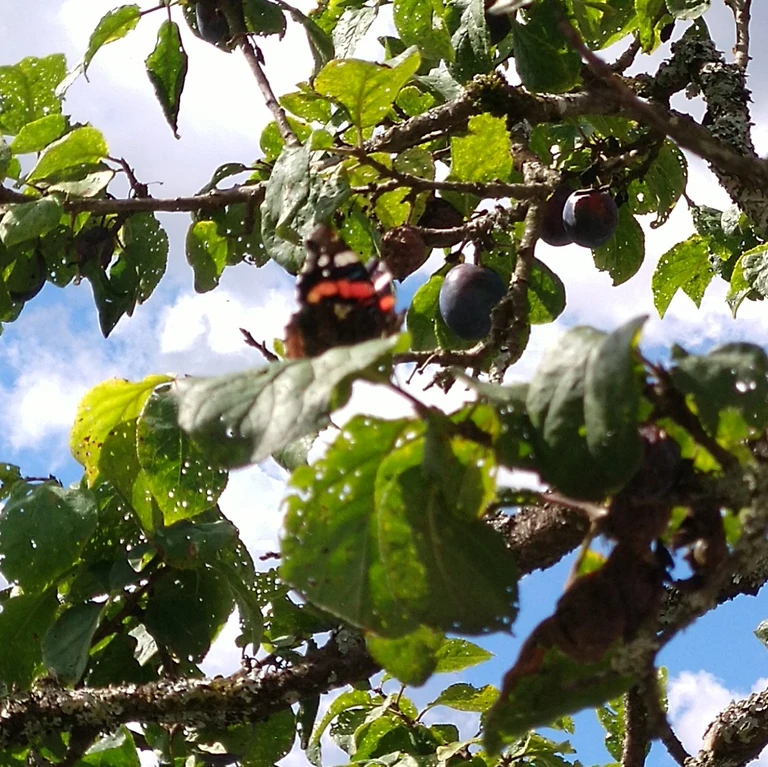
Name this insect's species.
Vanessa atalanta
